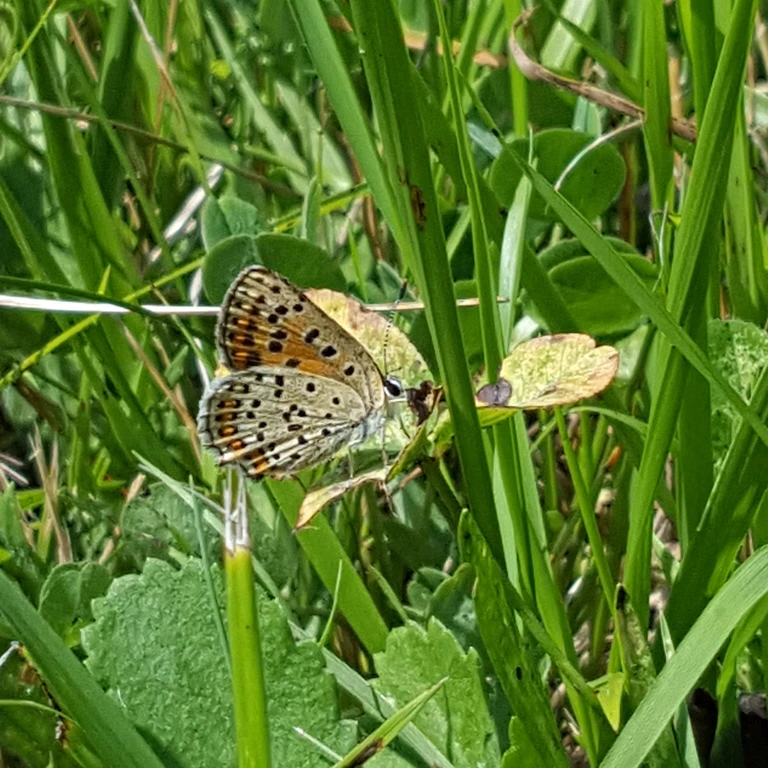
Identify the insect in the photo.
Lycaena tityrus (also Loweia tityrus)
